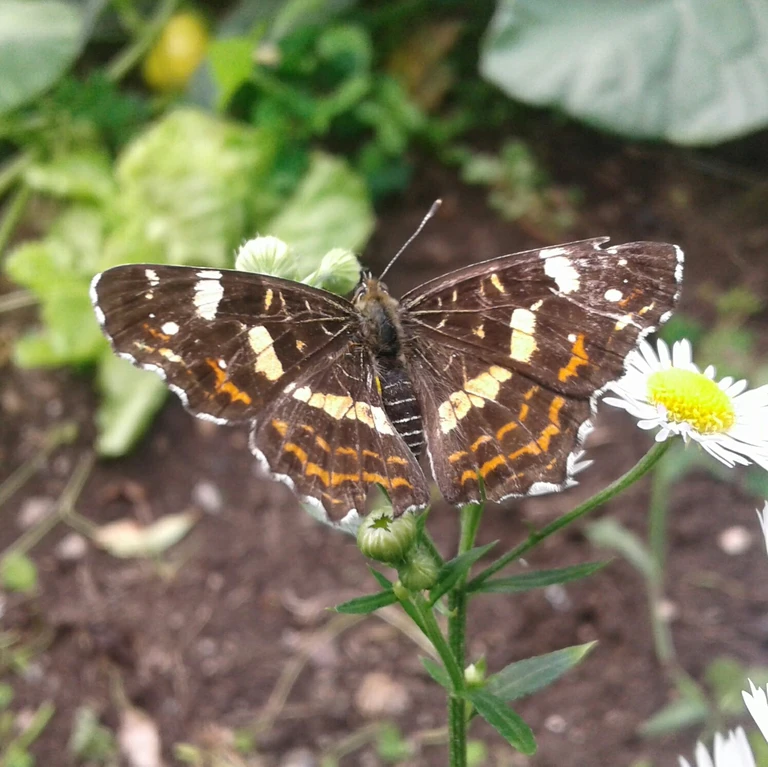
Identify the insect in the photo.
Araschnia levana
